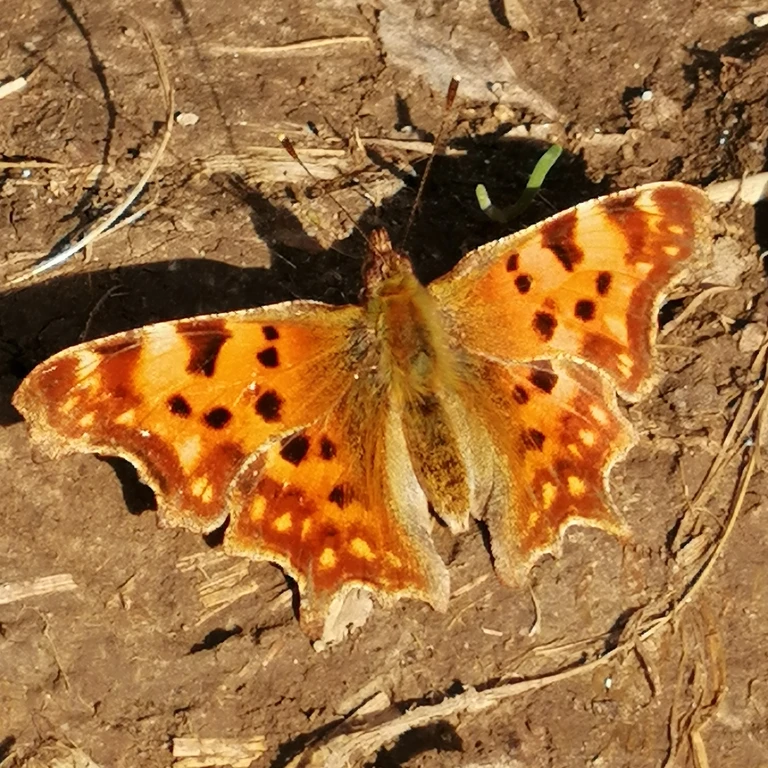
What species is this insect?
Polygonia c-album
